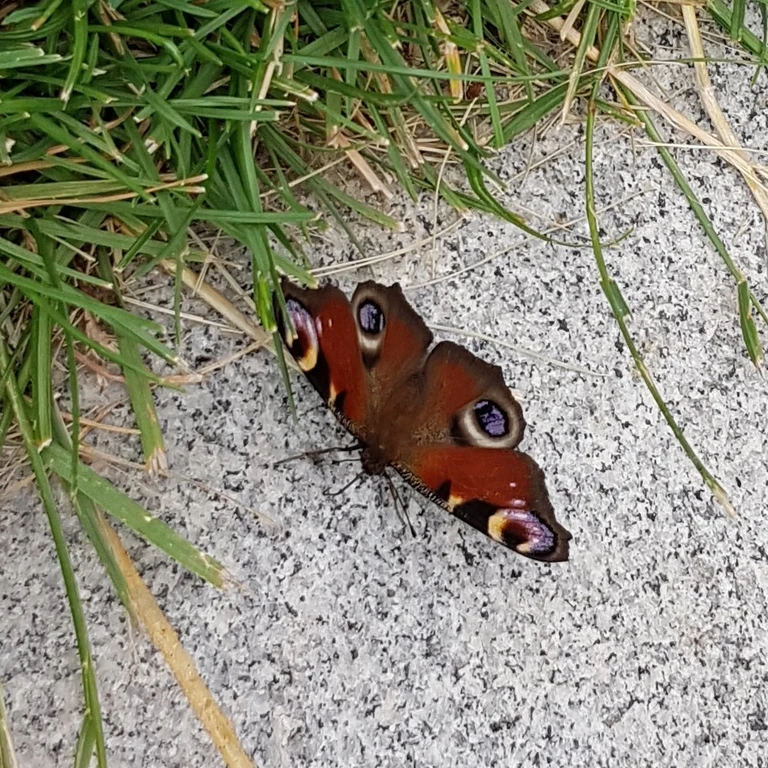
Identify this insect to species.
Aglais io
